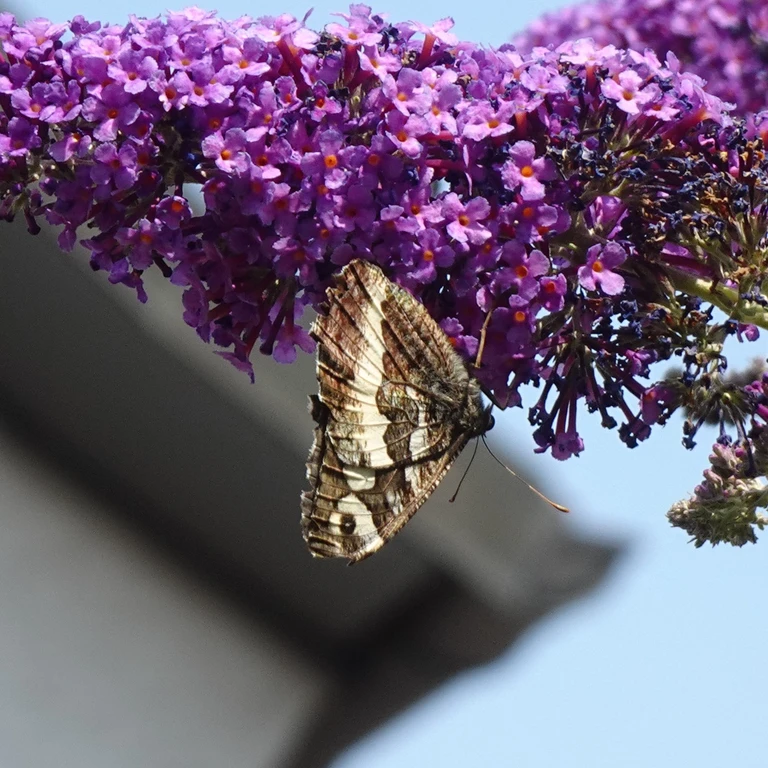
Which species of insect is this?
Brintesia circe
